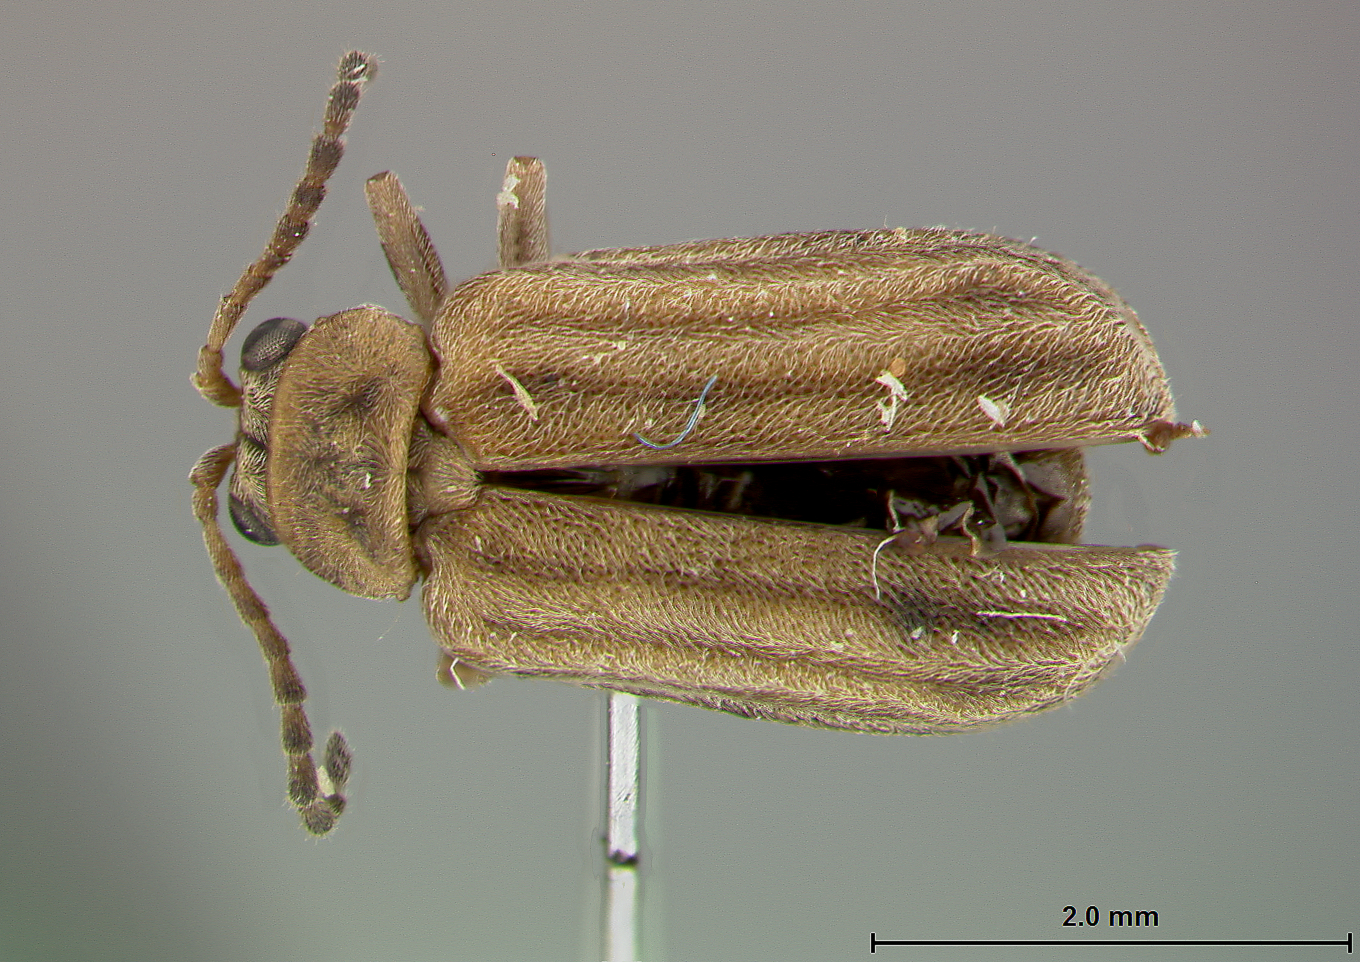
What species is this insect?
Galerucella brevivittata
